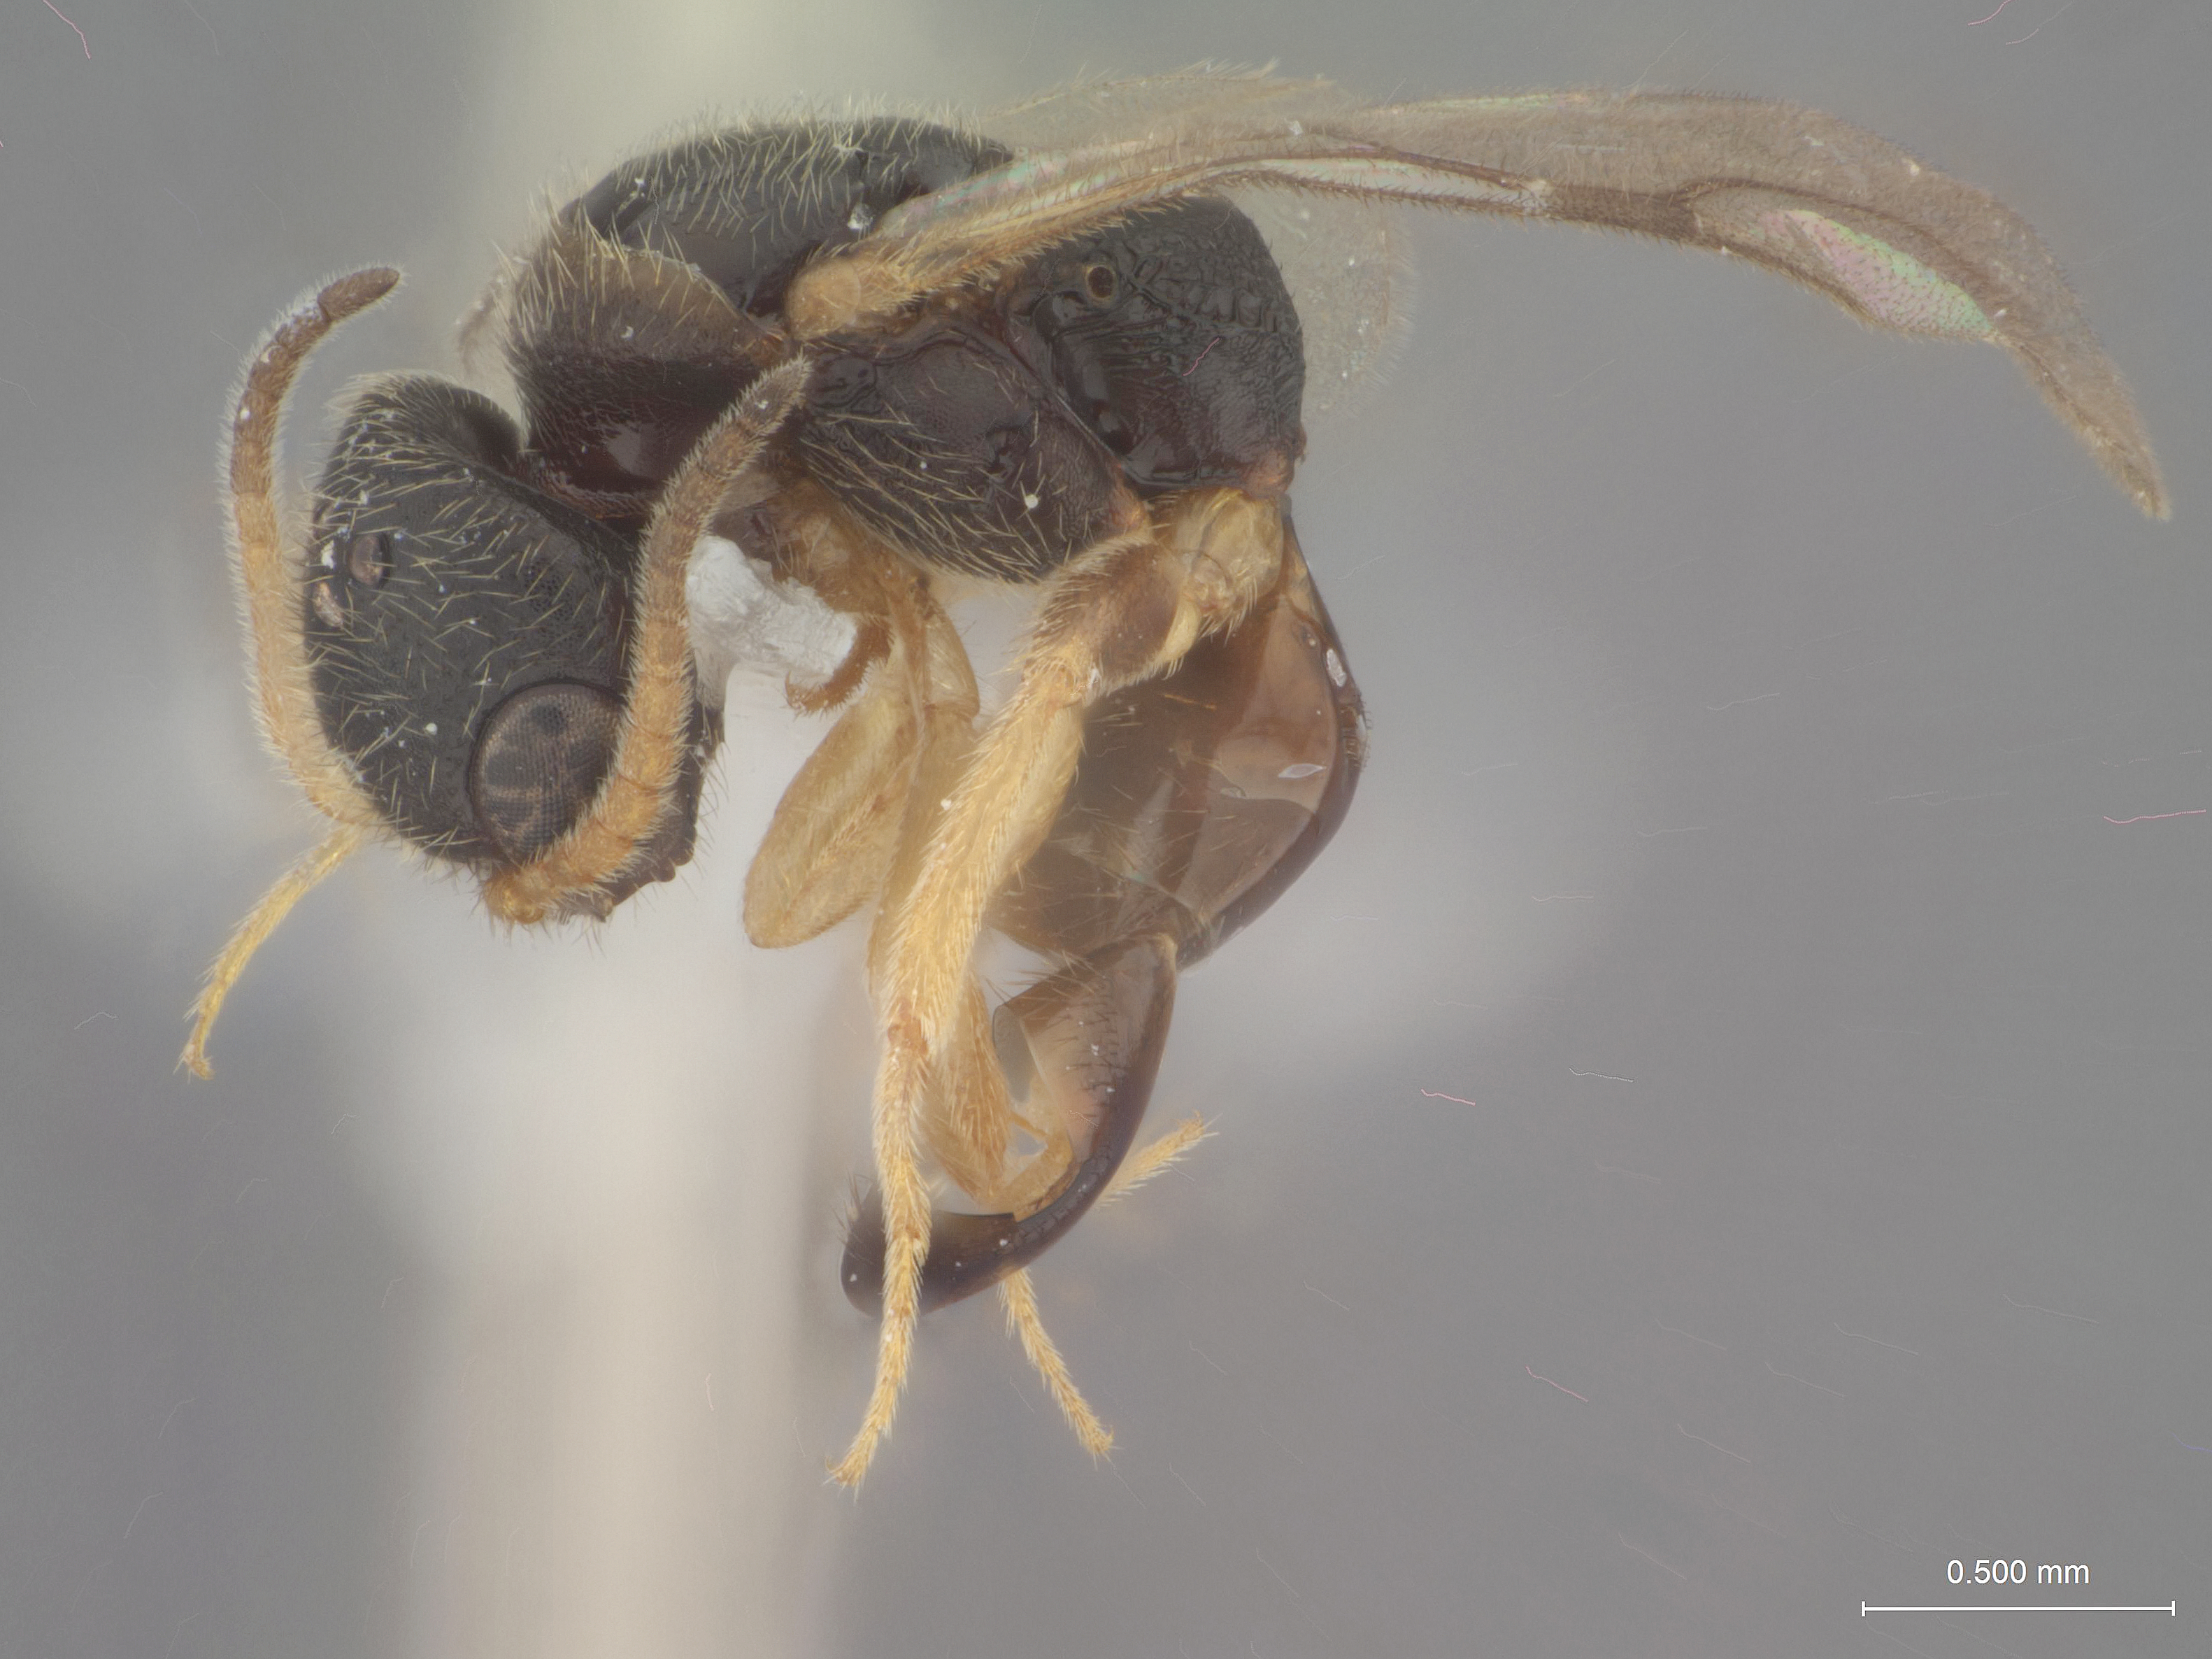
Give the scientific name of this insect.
Dissomphalus bicavatus
